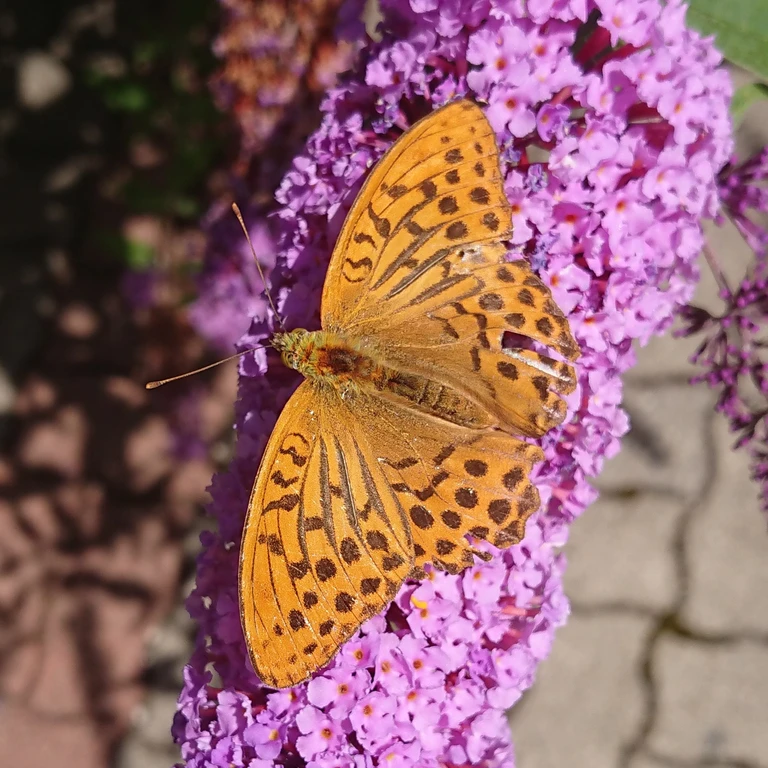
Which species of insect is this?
Argynnis paphia
